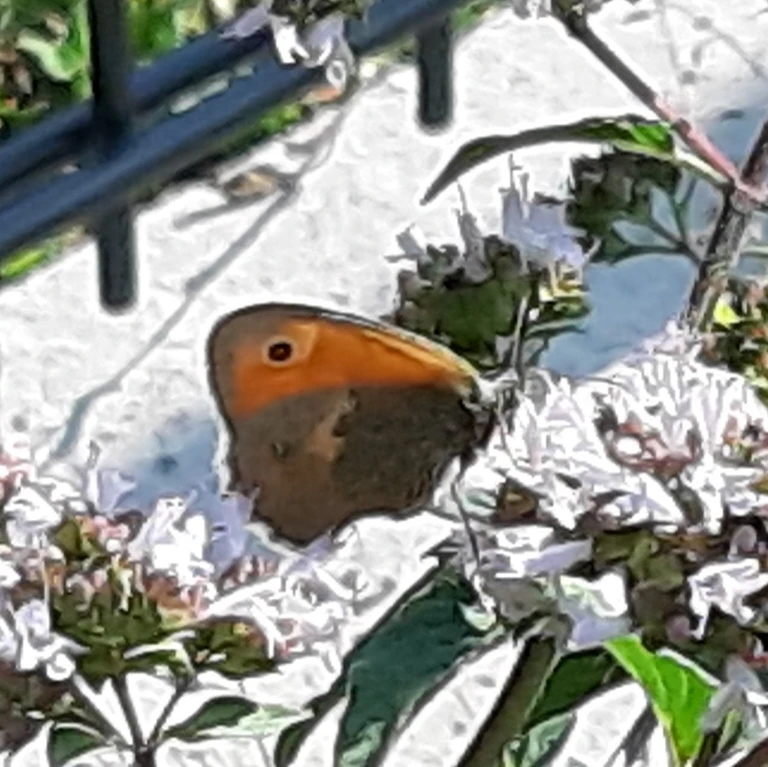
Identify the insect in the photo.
Coenonympha pamphilus
